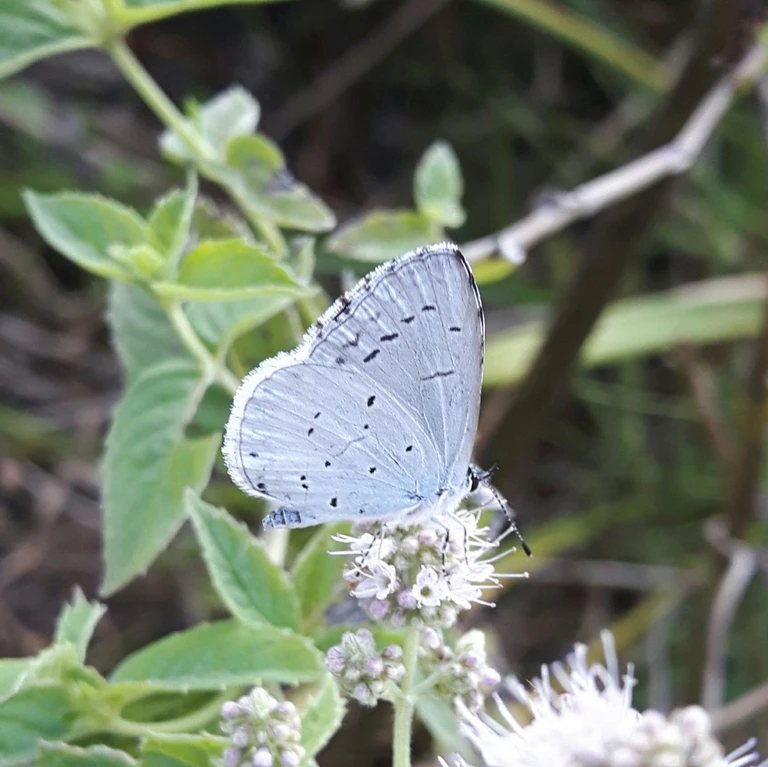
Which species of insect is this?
Celastrina argiolus
